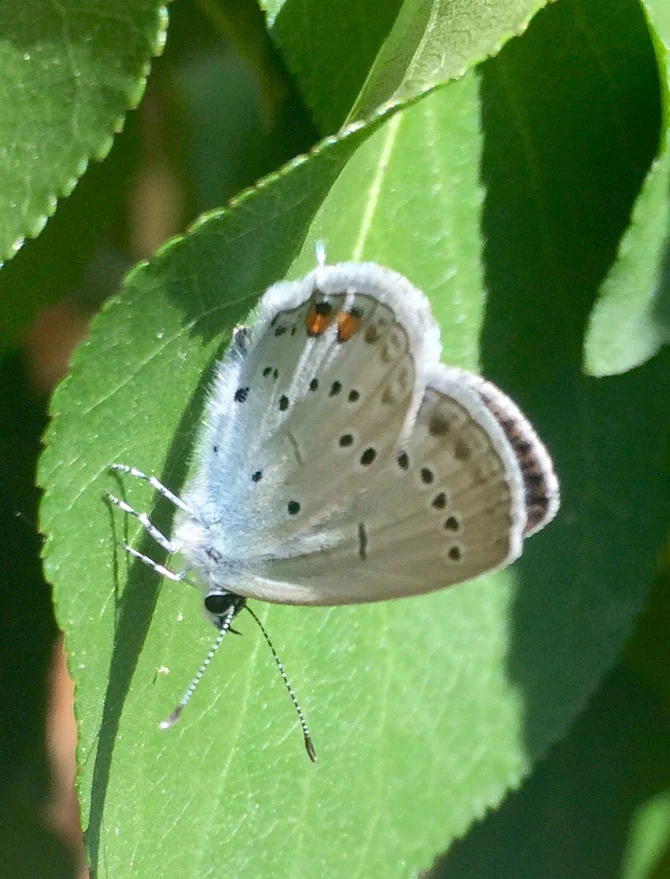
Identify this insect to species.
Cupido argiades (also Elkalyce argiades)
